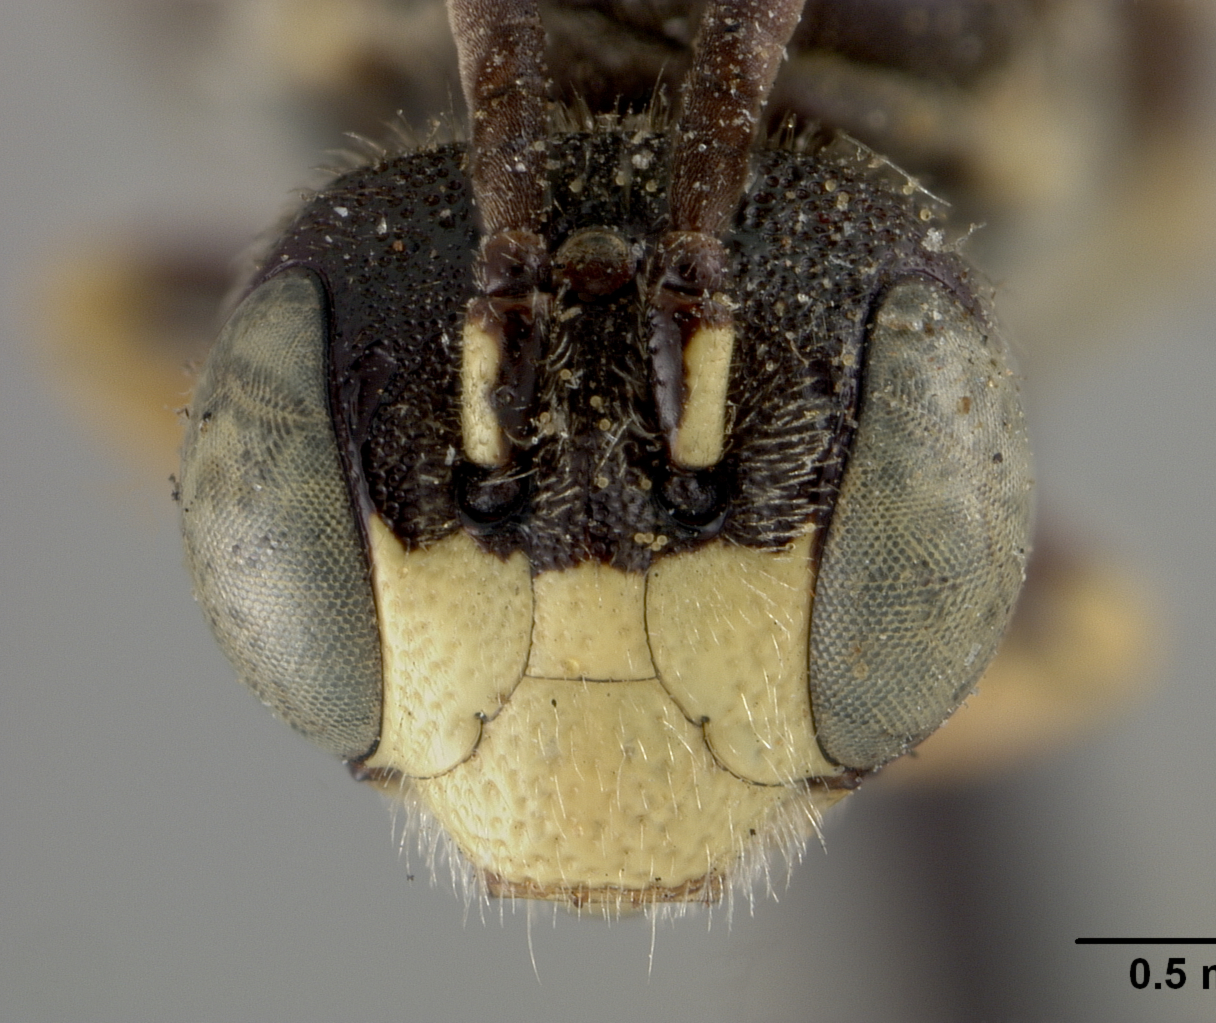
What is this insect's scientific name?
Panurginus nebrascensis
